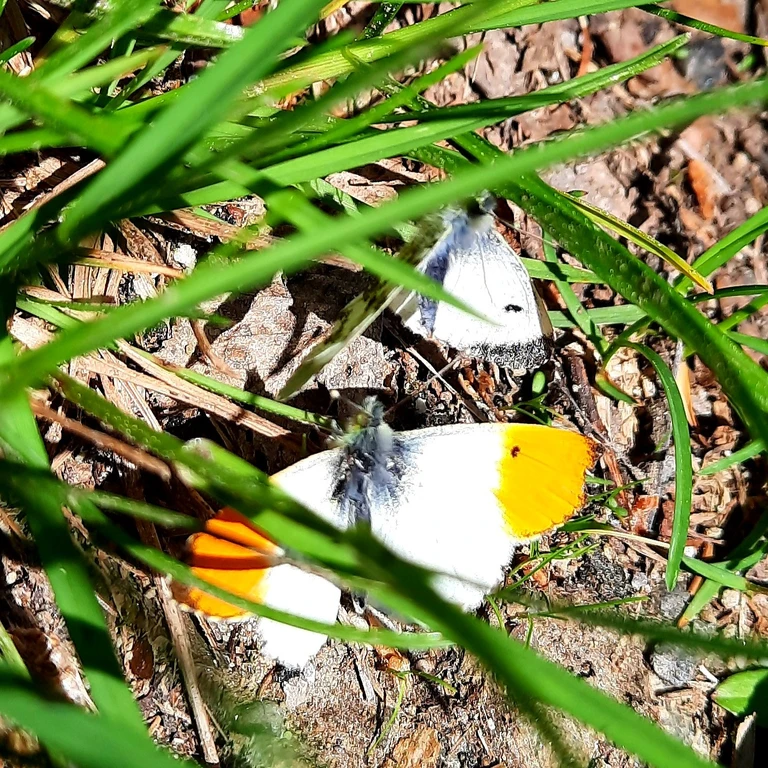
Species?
Anthocharis cardamines
